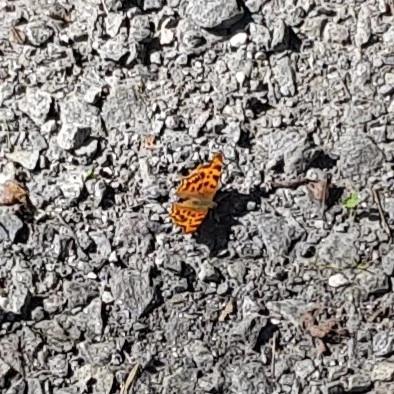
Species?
Polygonia c-album
